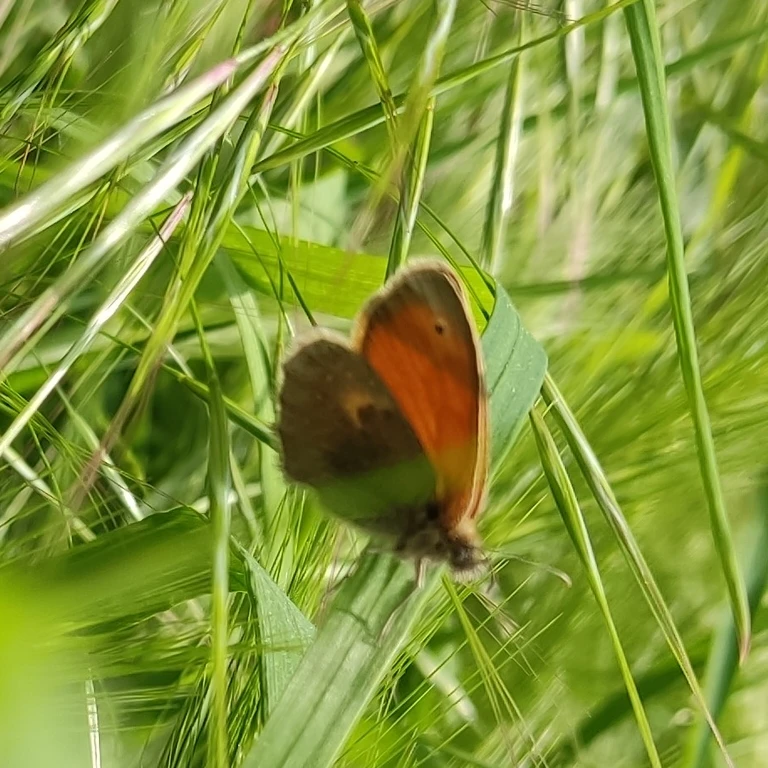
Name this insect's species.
Coenonympha pamphilus
